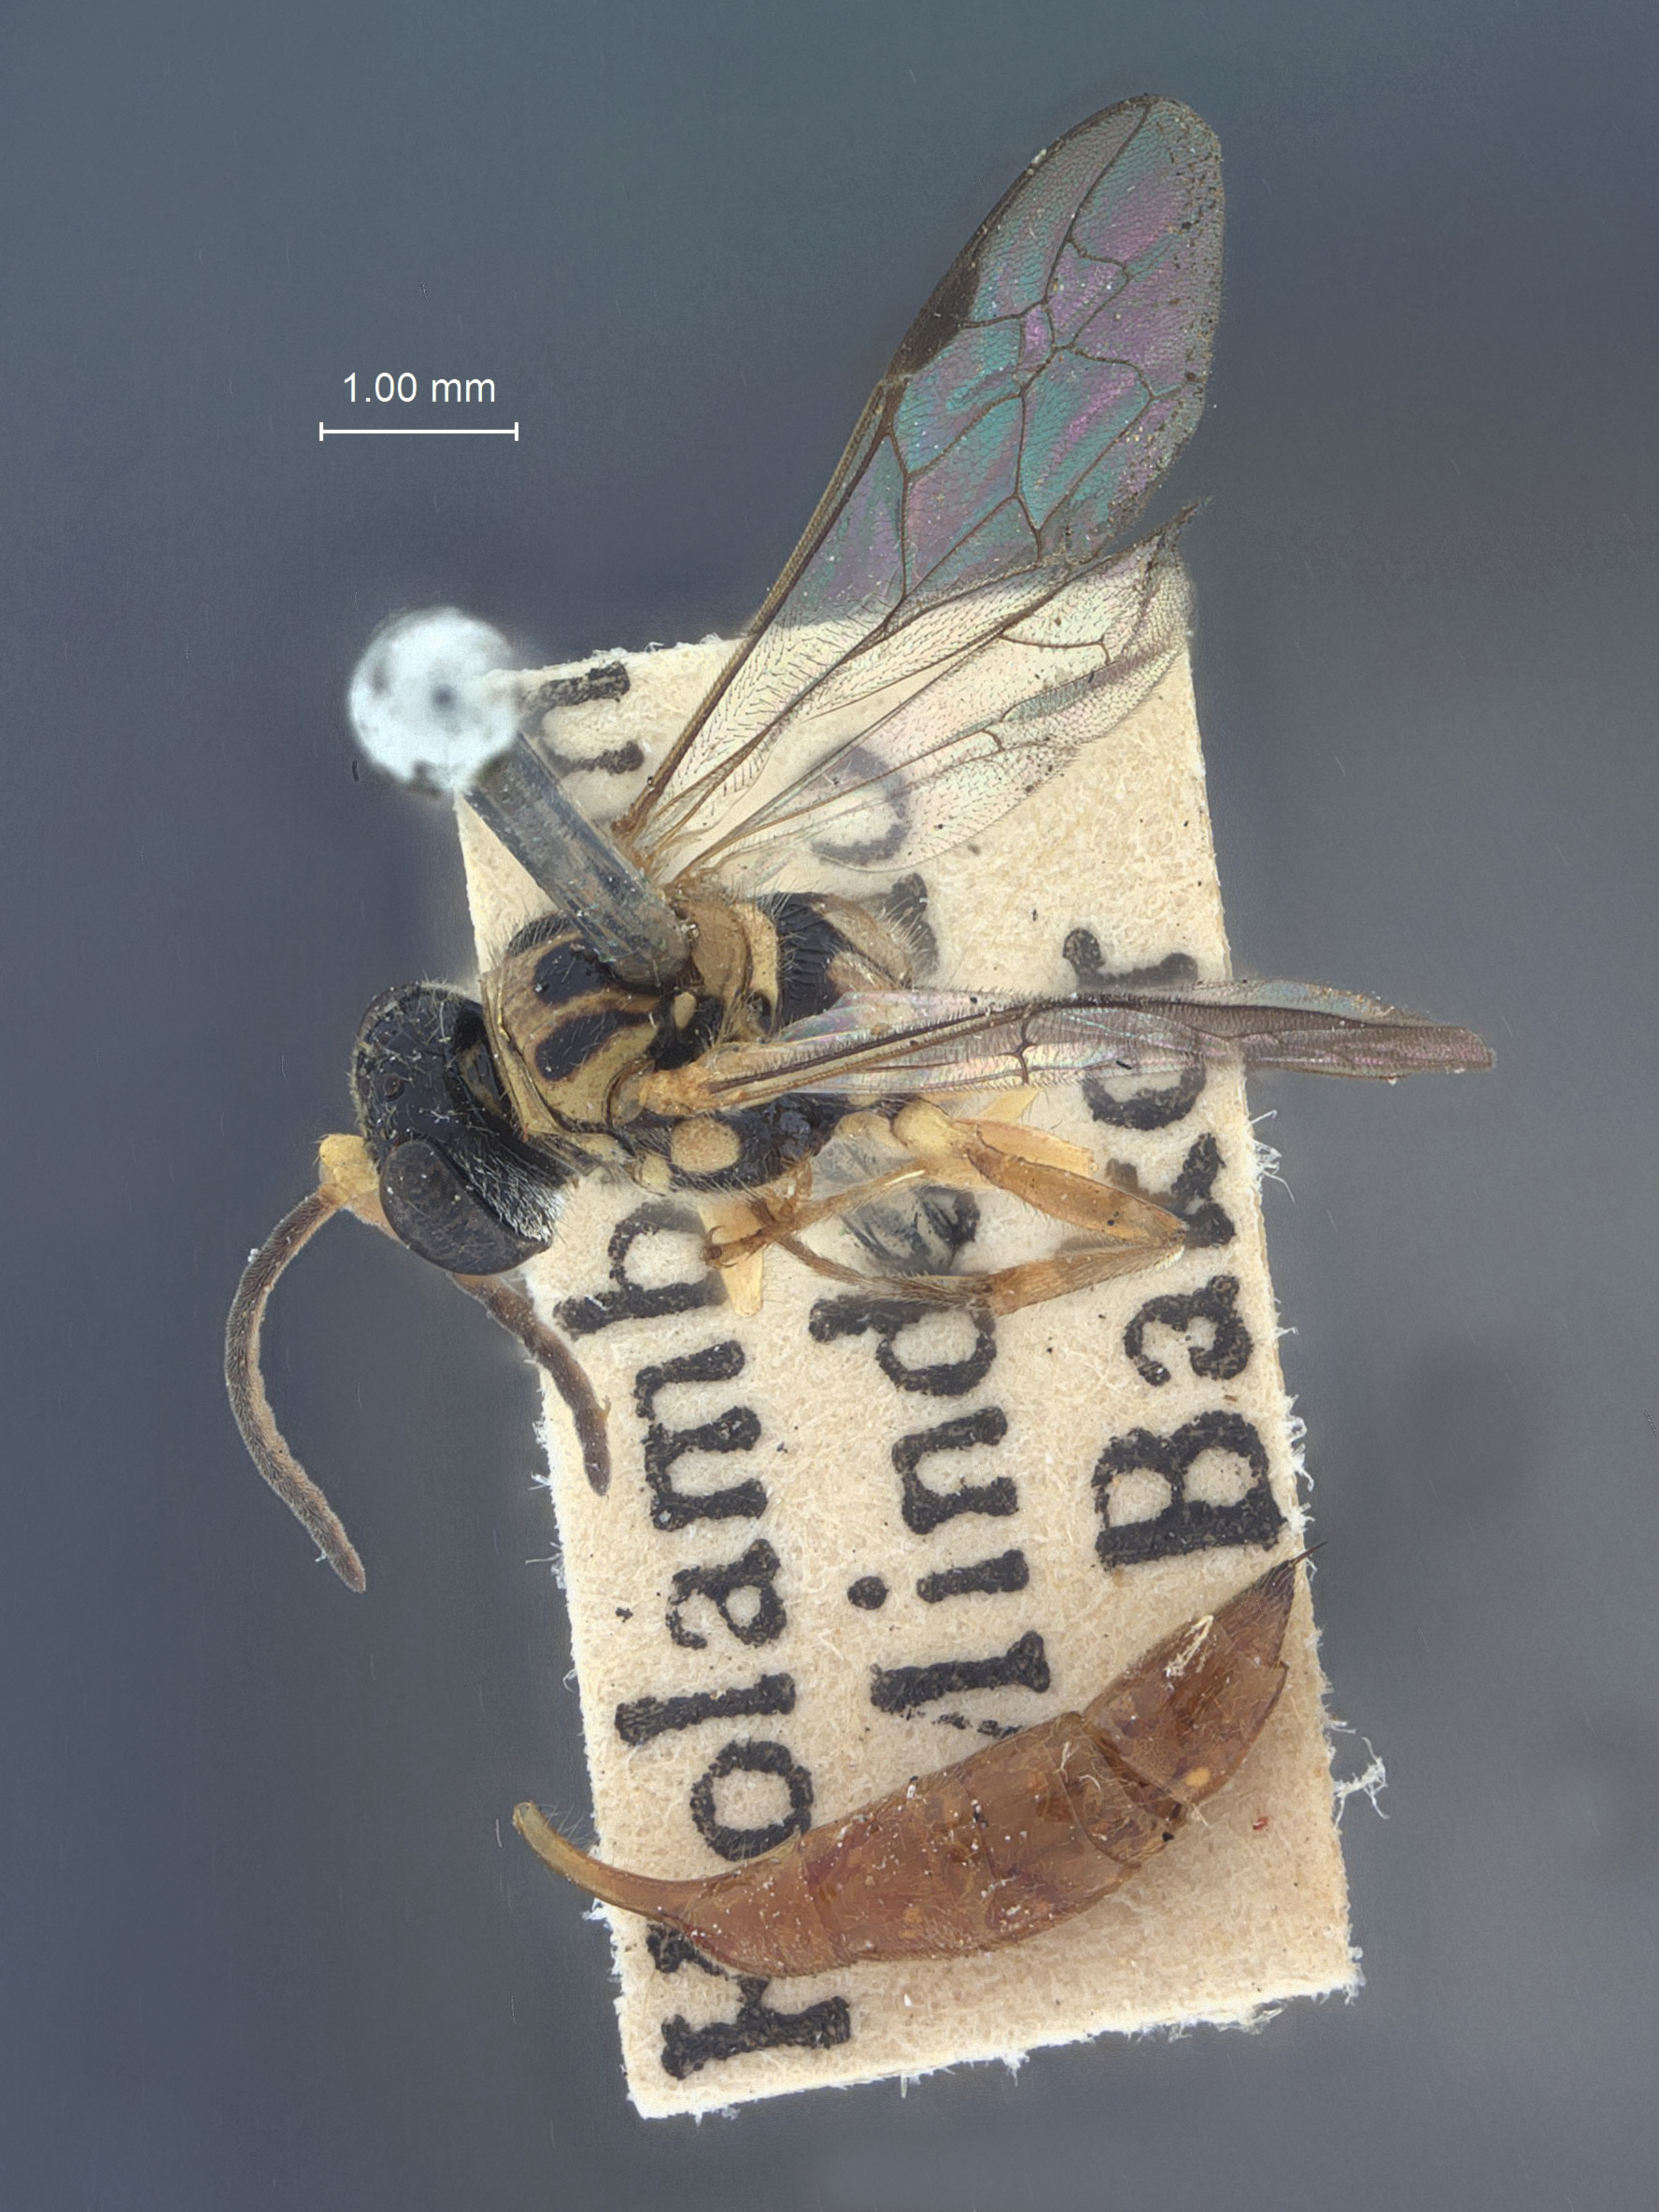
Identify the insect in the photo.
Diodontus ajaxellus
